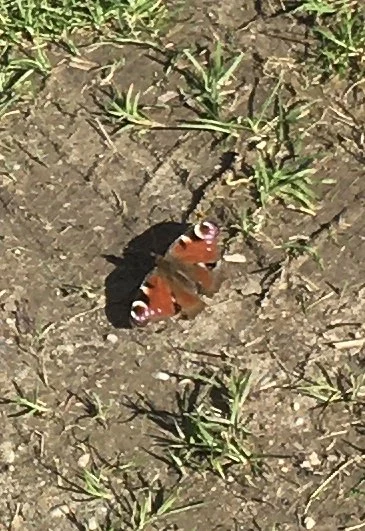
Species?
Aglais io
